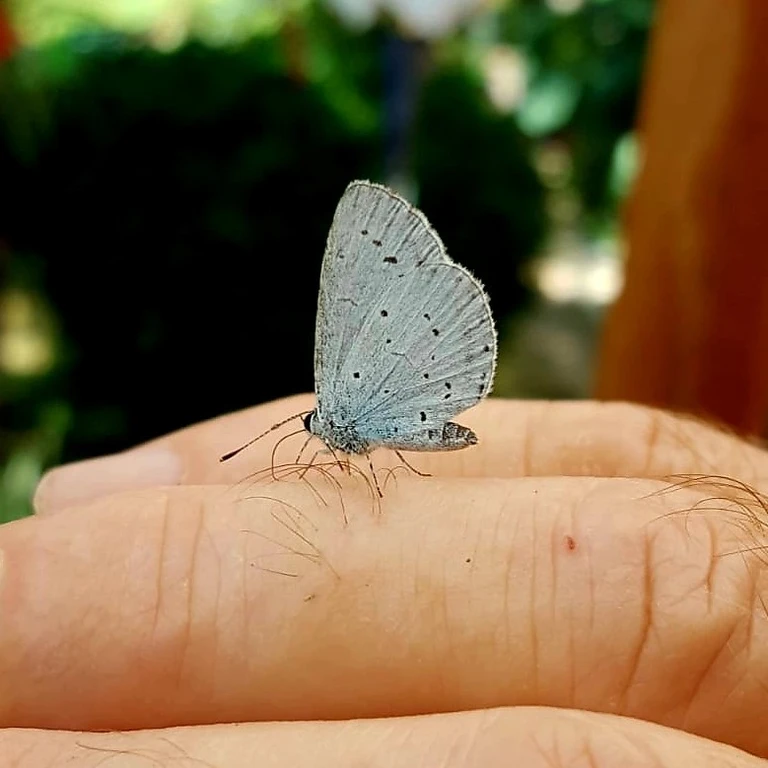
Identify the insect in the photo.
Celastrina argiolus
